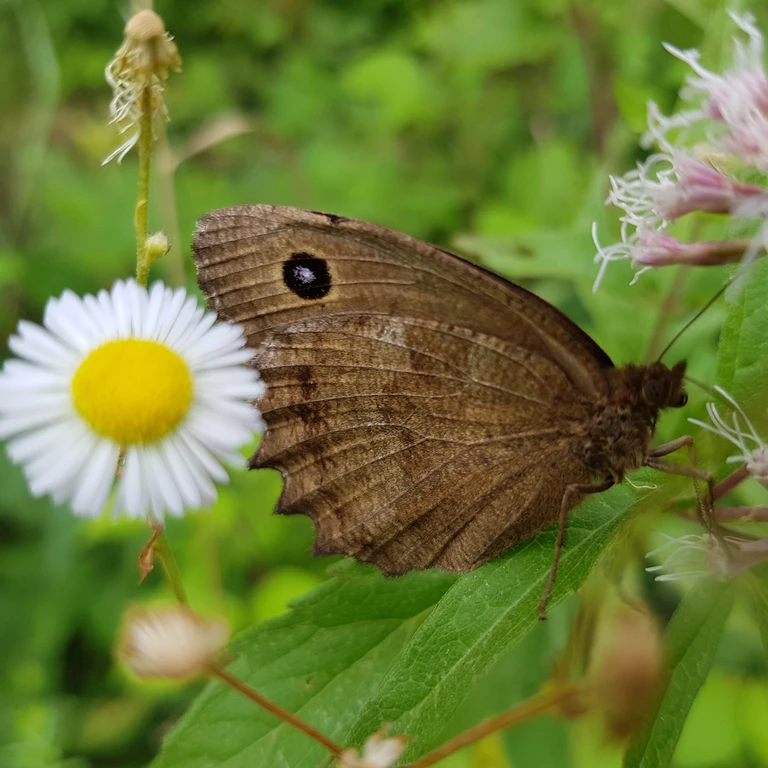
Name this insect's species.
Minois dryas
